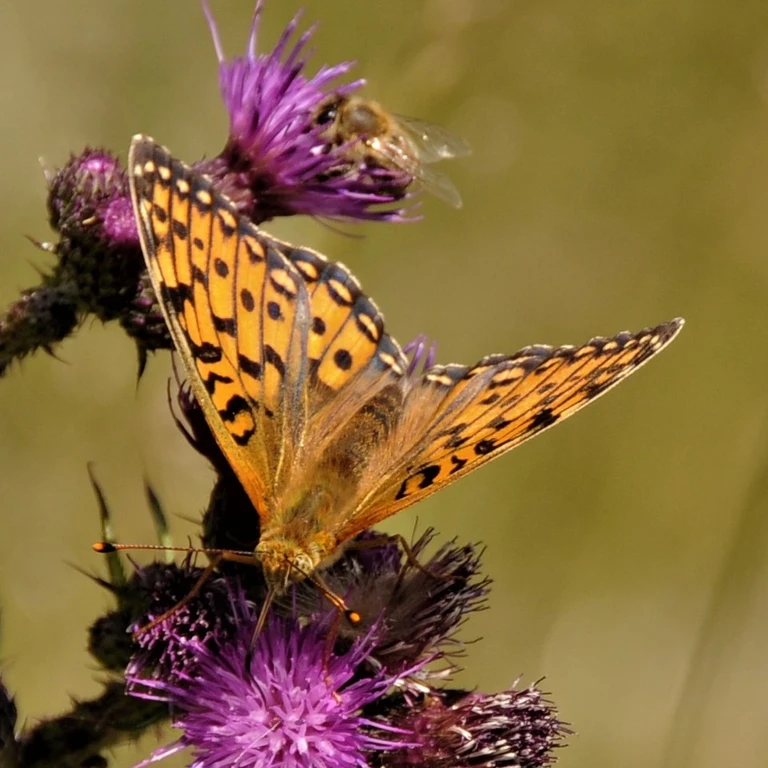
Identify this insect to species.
Speyeria aglaja
